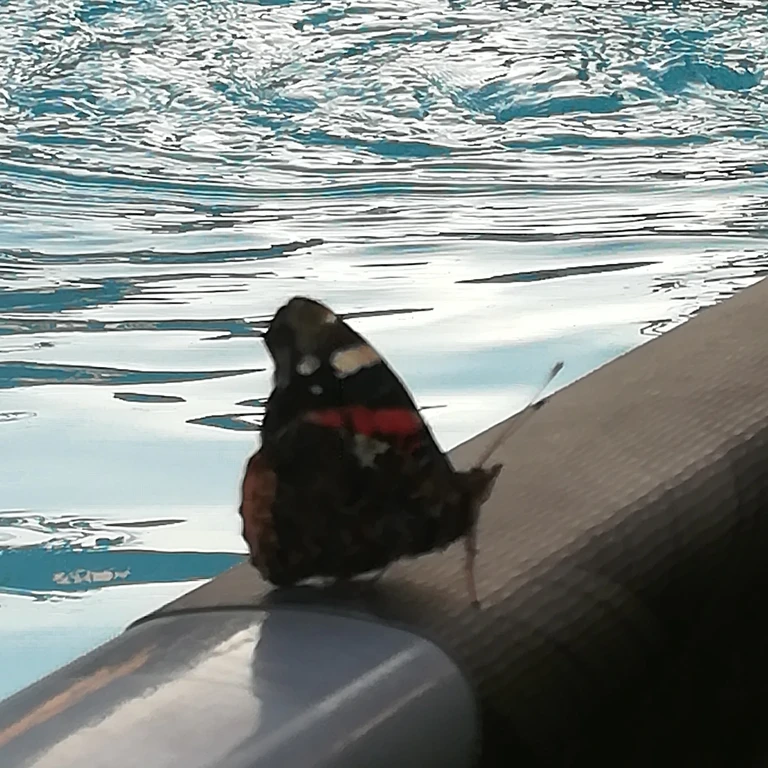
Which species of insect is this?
Vanessa atalanta
